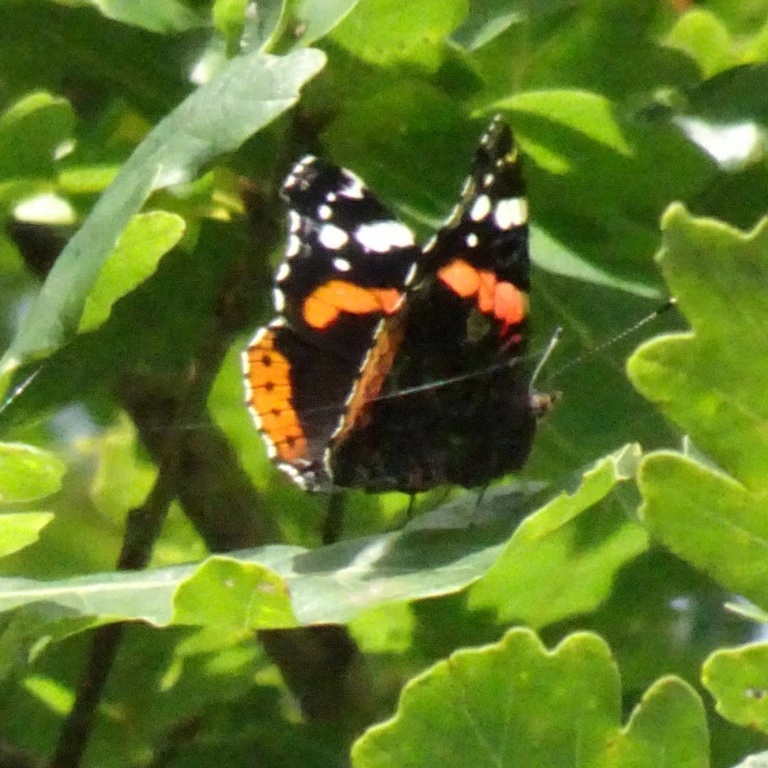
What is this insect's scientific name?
Vanessa atalanta
